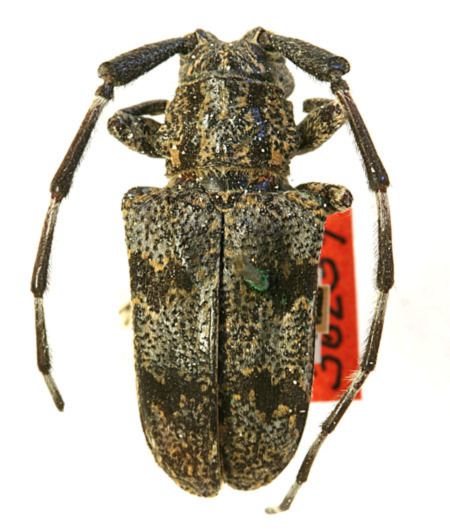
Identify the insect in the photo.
Synaphaeta humeralis (also Synaphaeta guexi)
